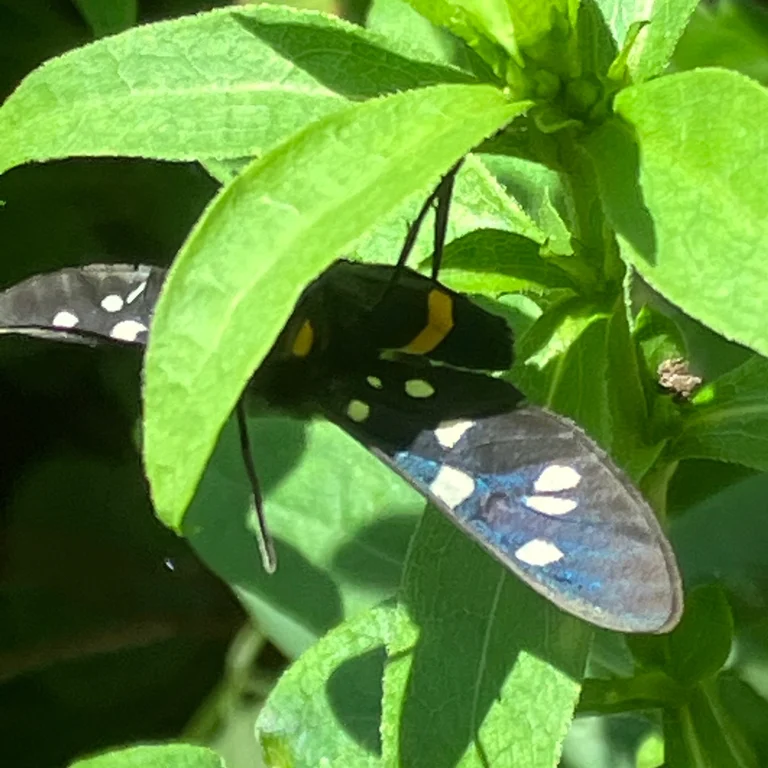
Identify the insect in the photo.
Amata phegea
